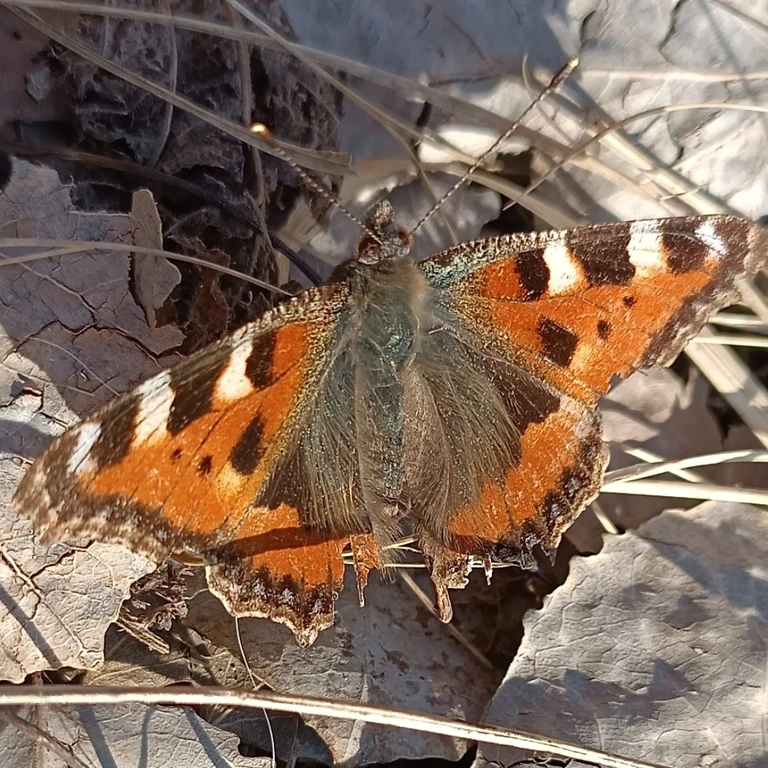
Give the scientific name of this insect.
Aglais urticae
